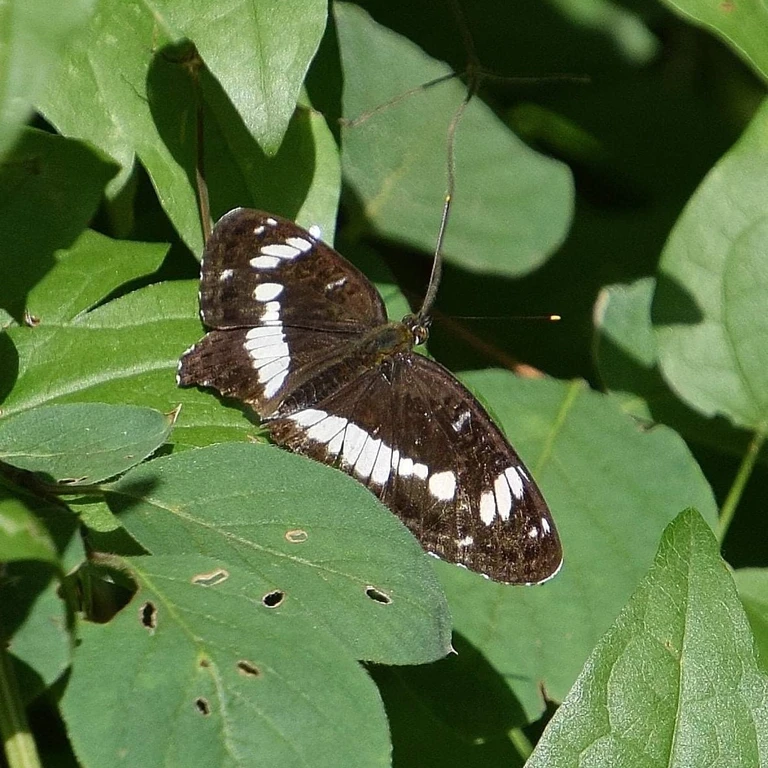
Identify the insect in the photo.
Limenitis camilla (also Ladoga camilla)
